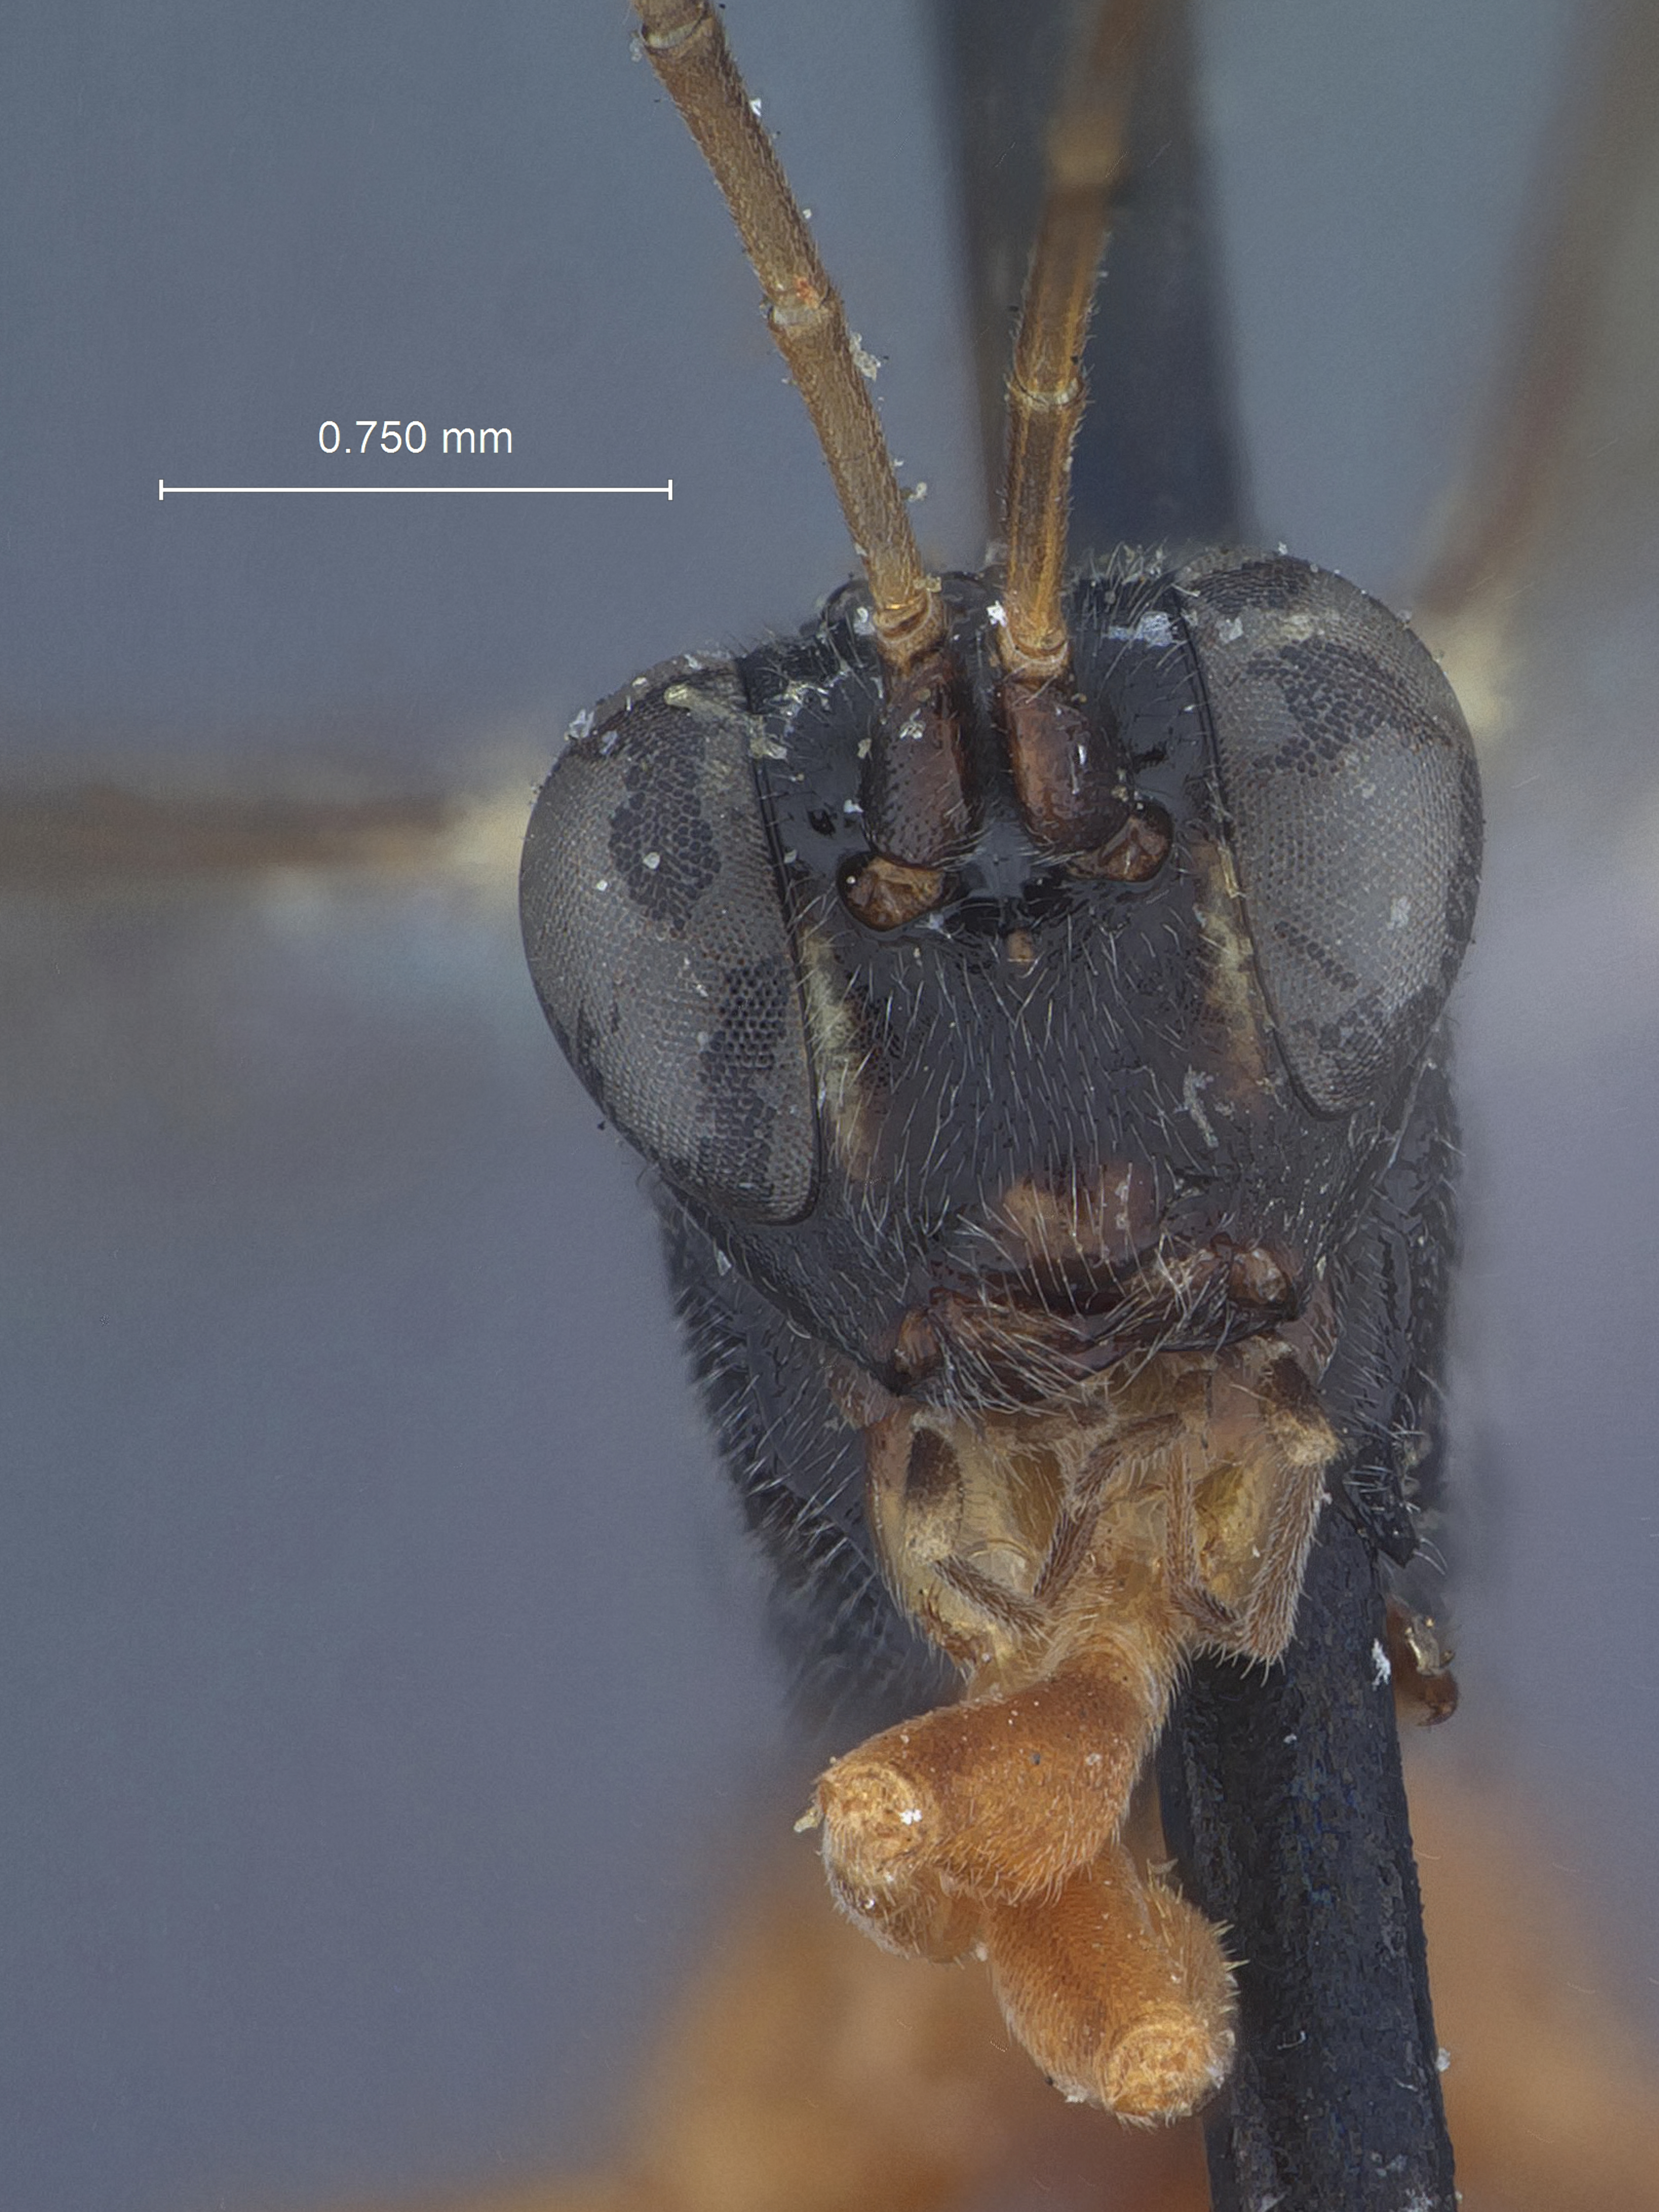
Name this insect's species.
Agrothereutes mandator
